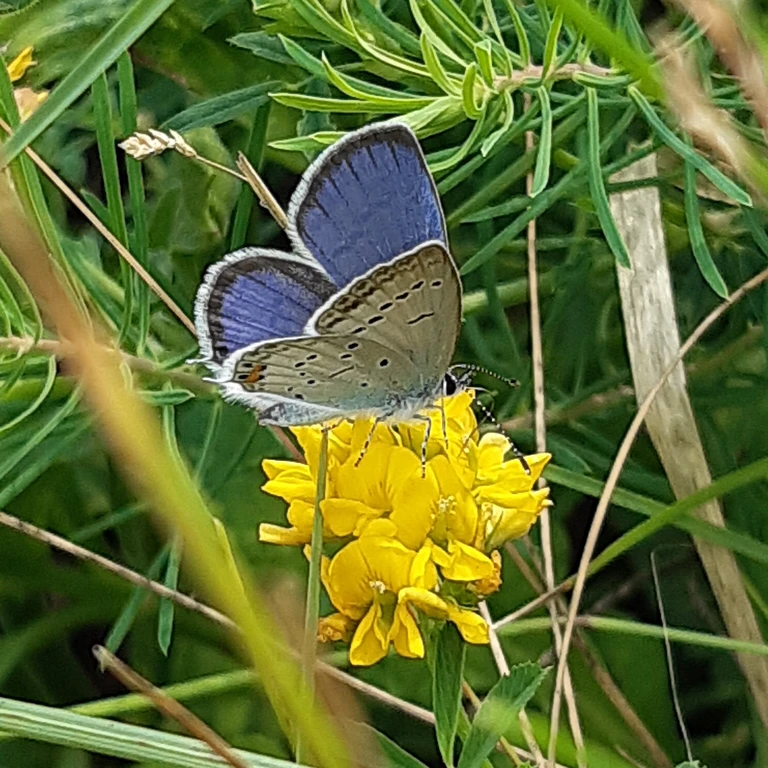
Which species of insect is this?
Cupido argiades (also Elkalyce argiades)
